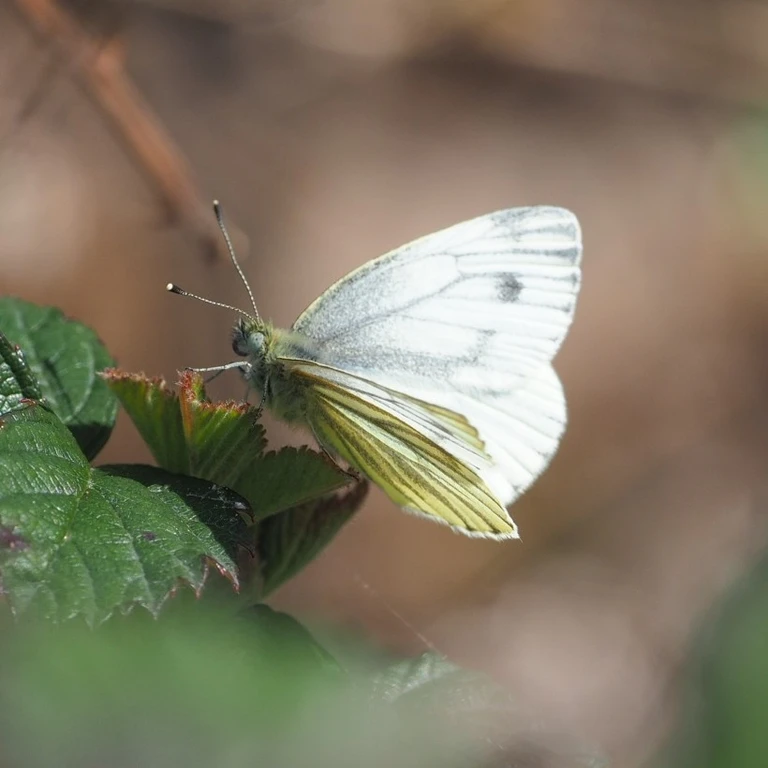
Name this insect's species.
Pieris napi
